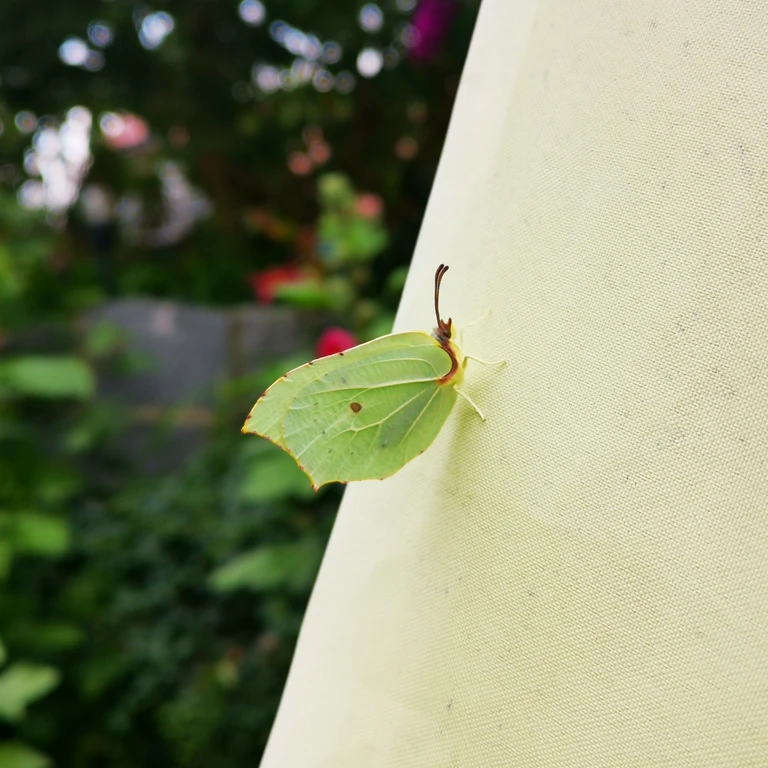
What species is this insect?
Gonepteryx rhamni
